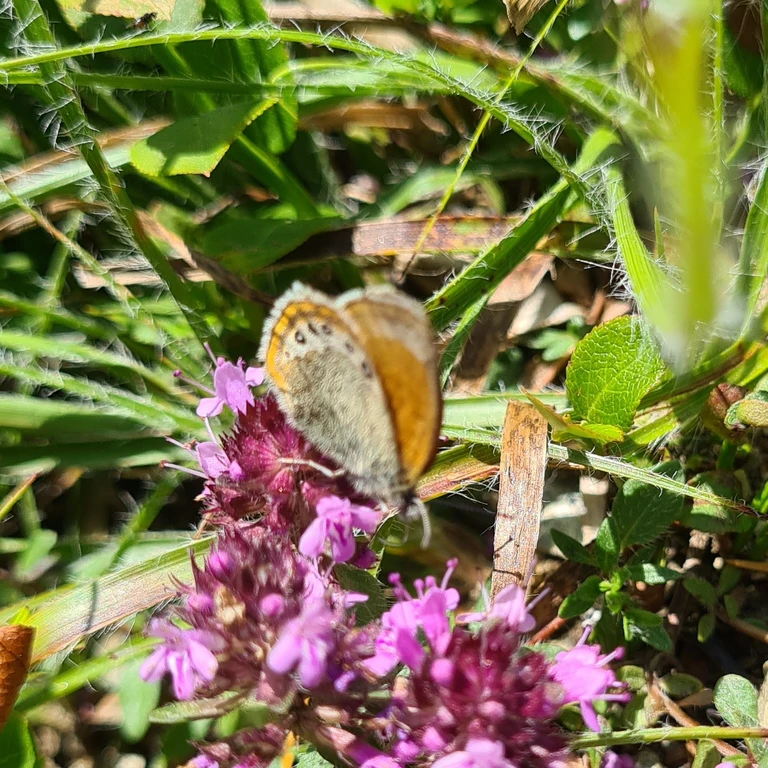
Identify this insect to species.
Coenonympha gardetta
